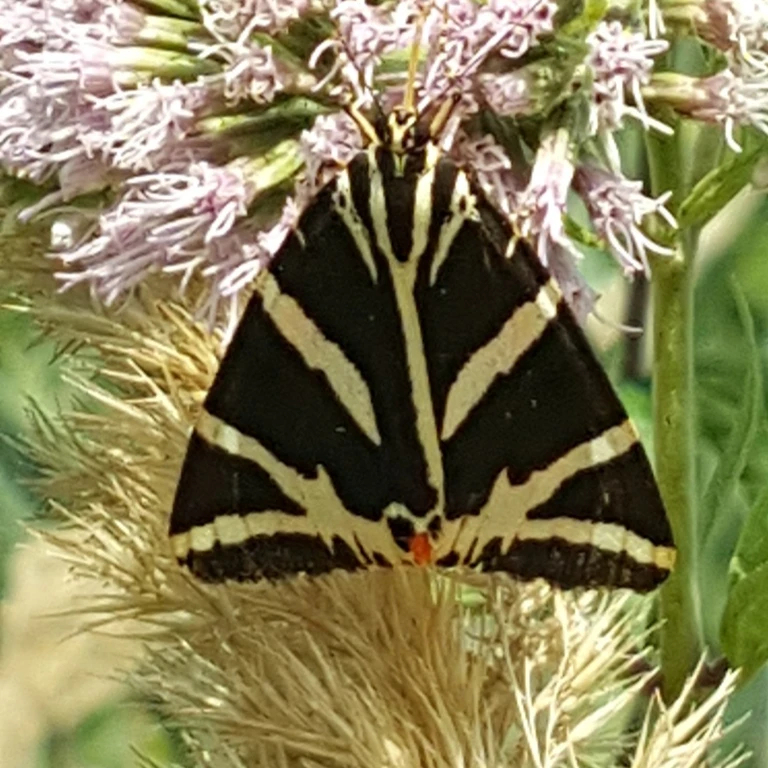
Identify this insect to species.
Euplagia quadripunctaria
